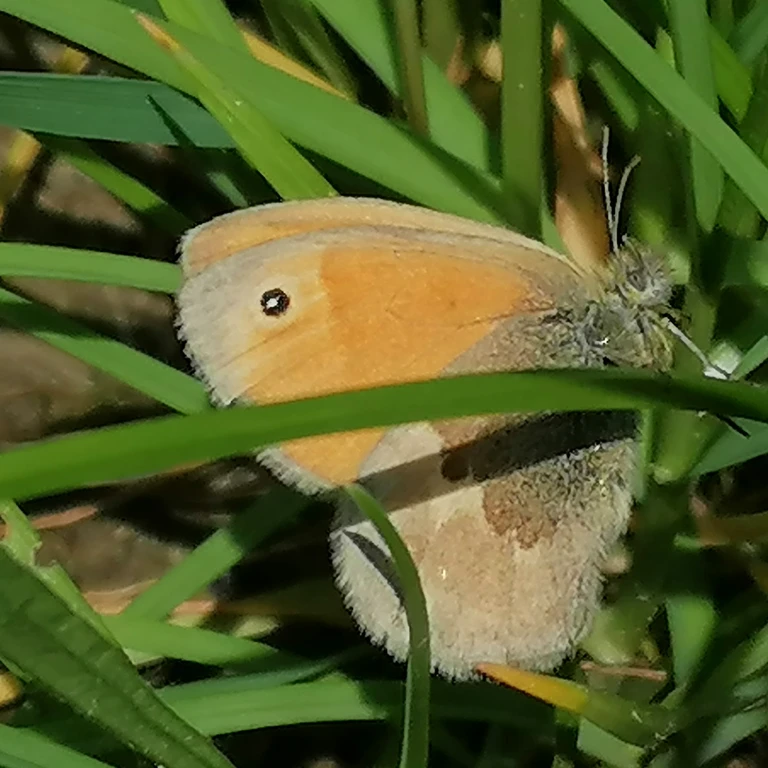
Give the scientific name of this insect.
Coenonympha pamphilus
